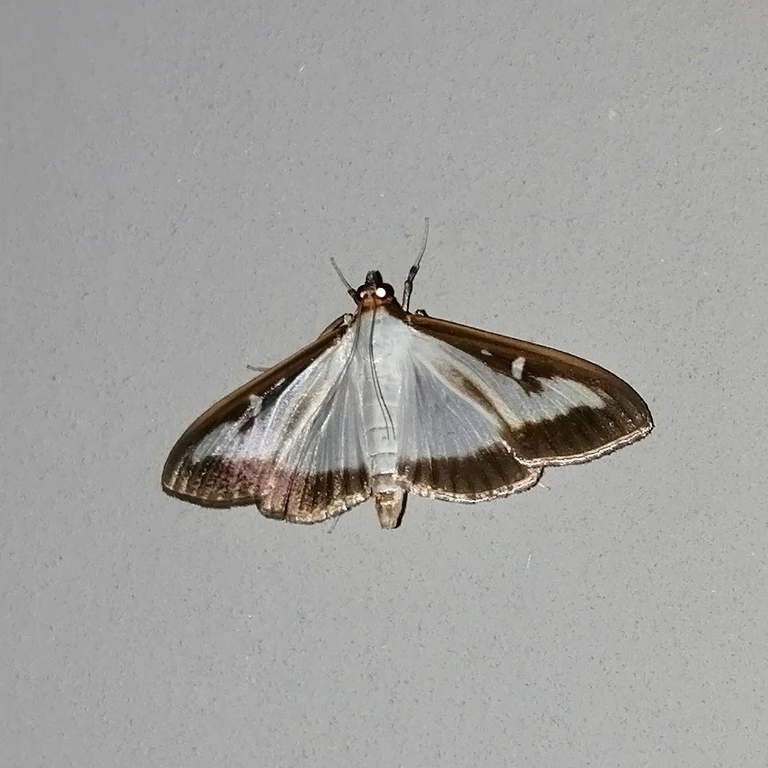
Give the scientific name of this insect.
Cydalima perspectalis
